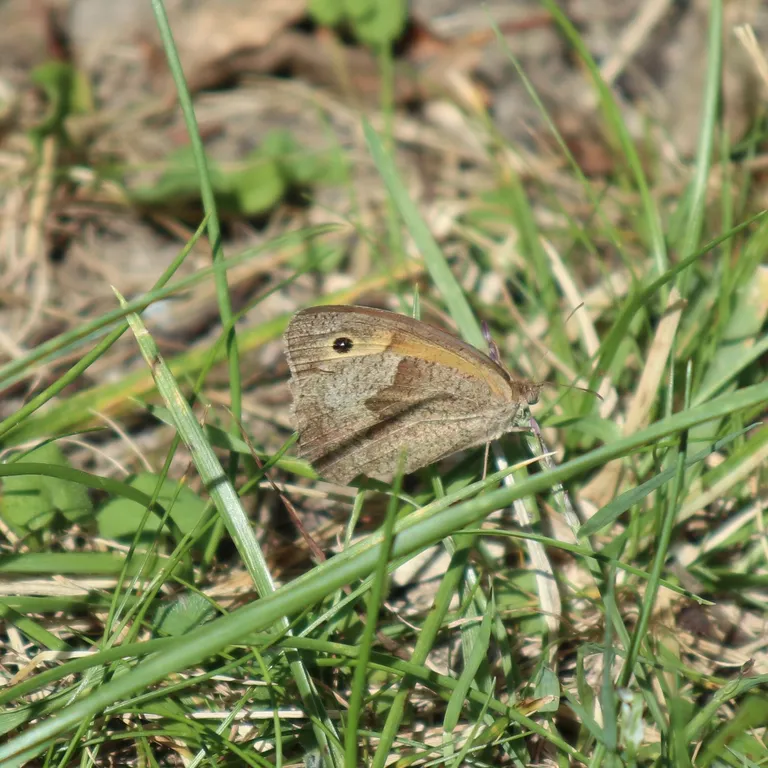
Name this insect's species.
Maniola jurtina
